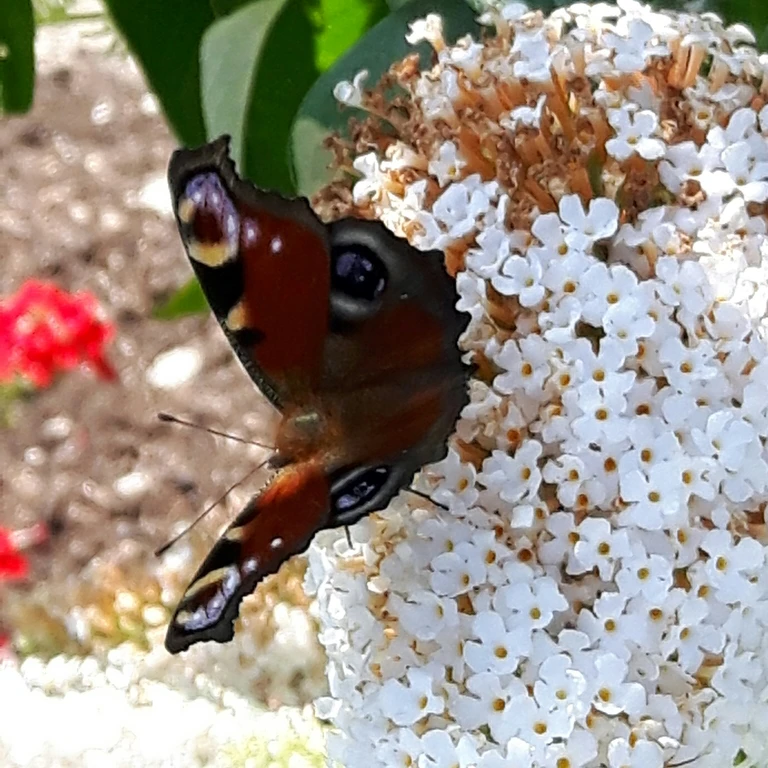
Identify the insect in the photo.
Aglais io
